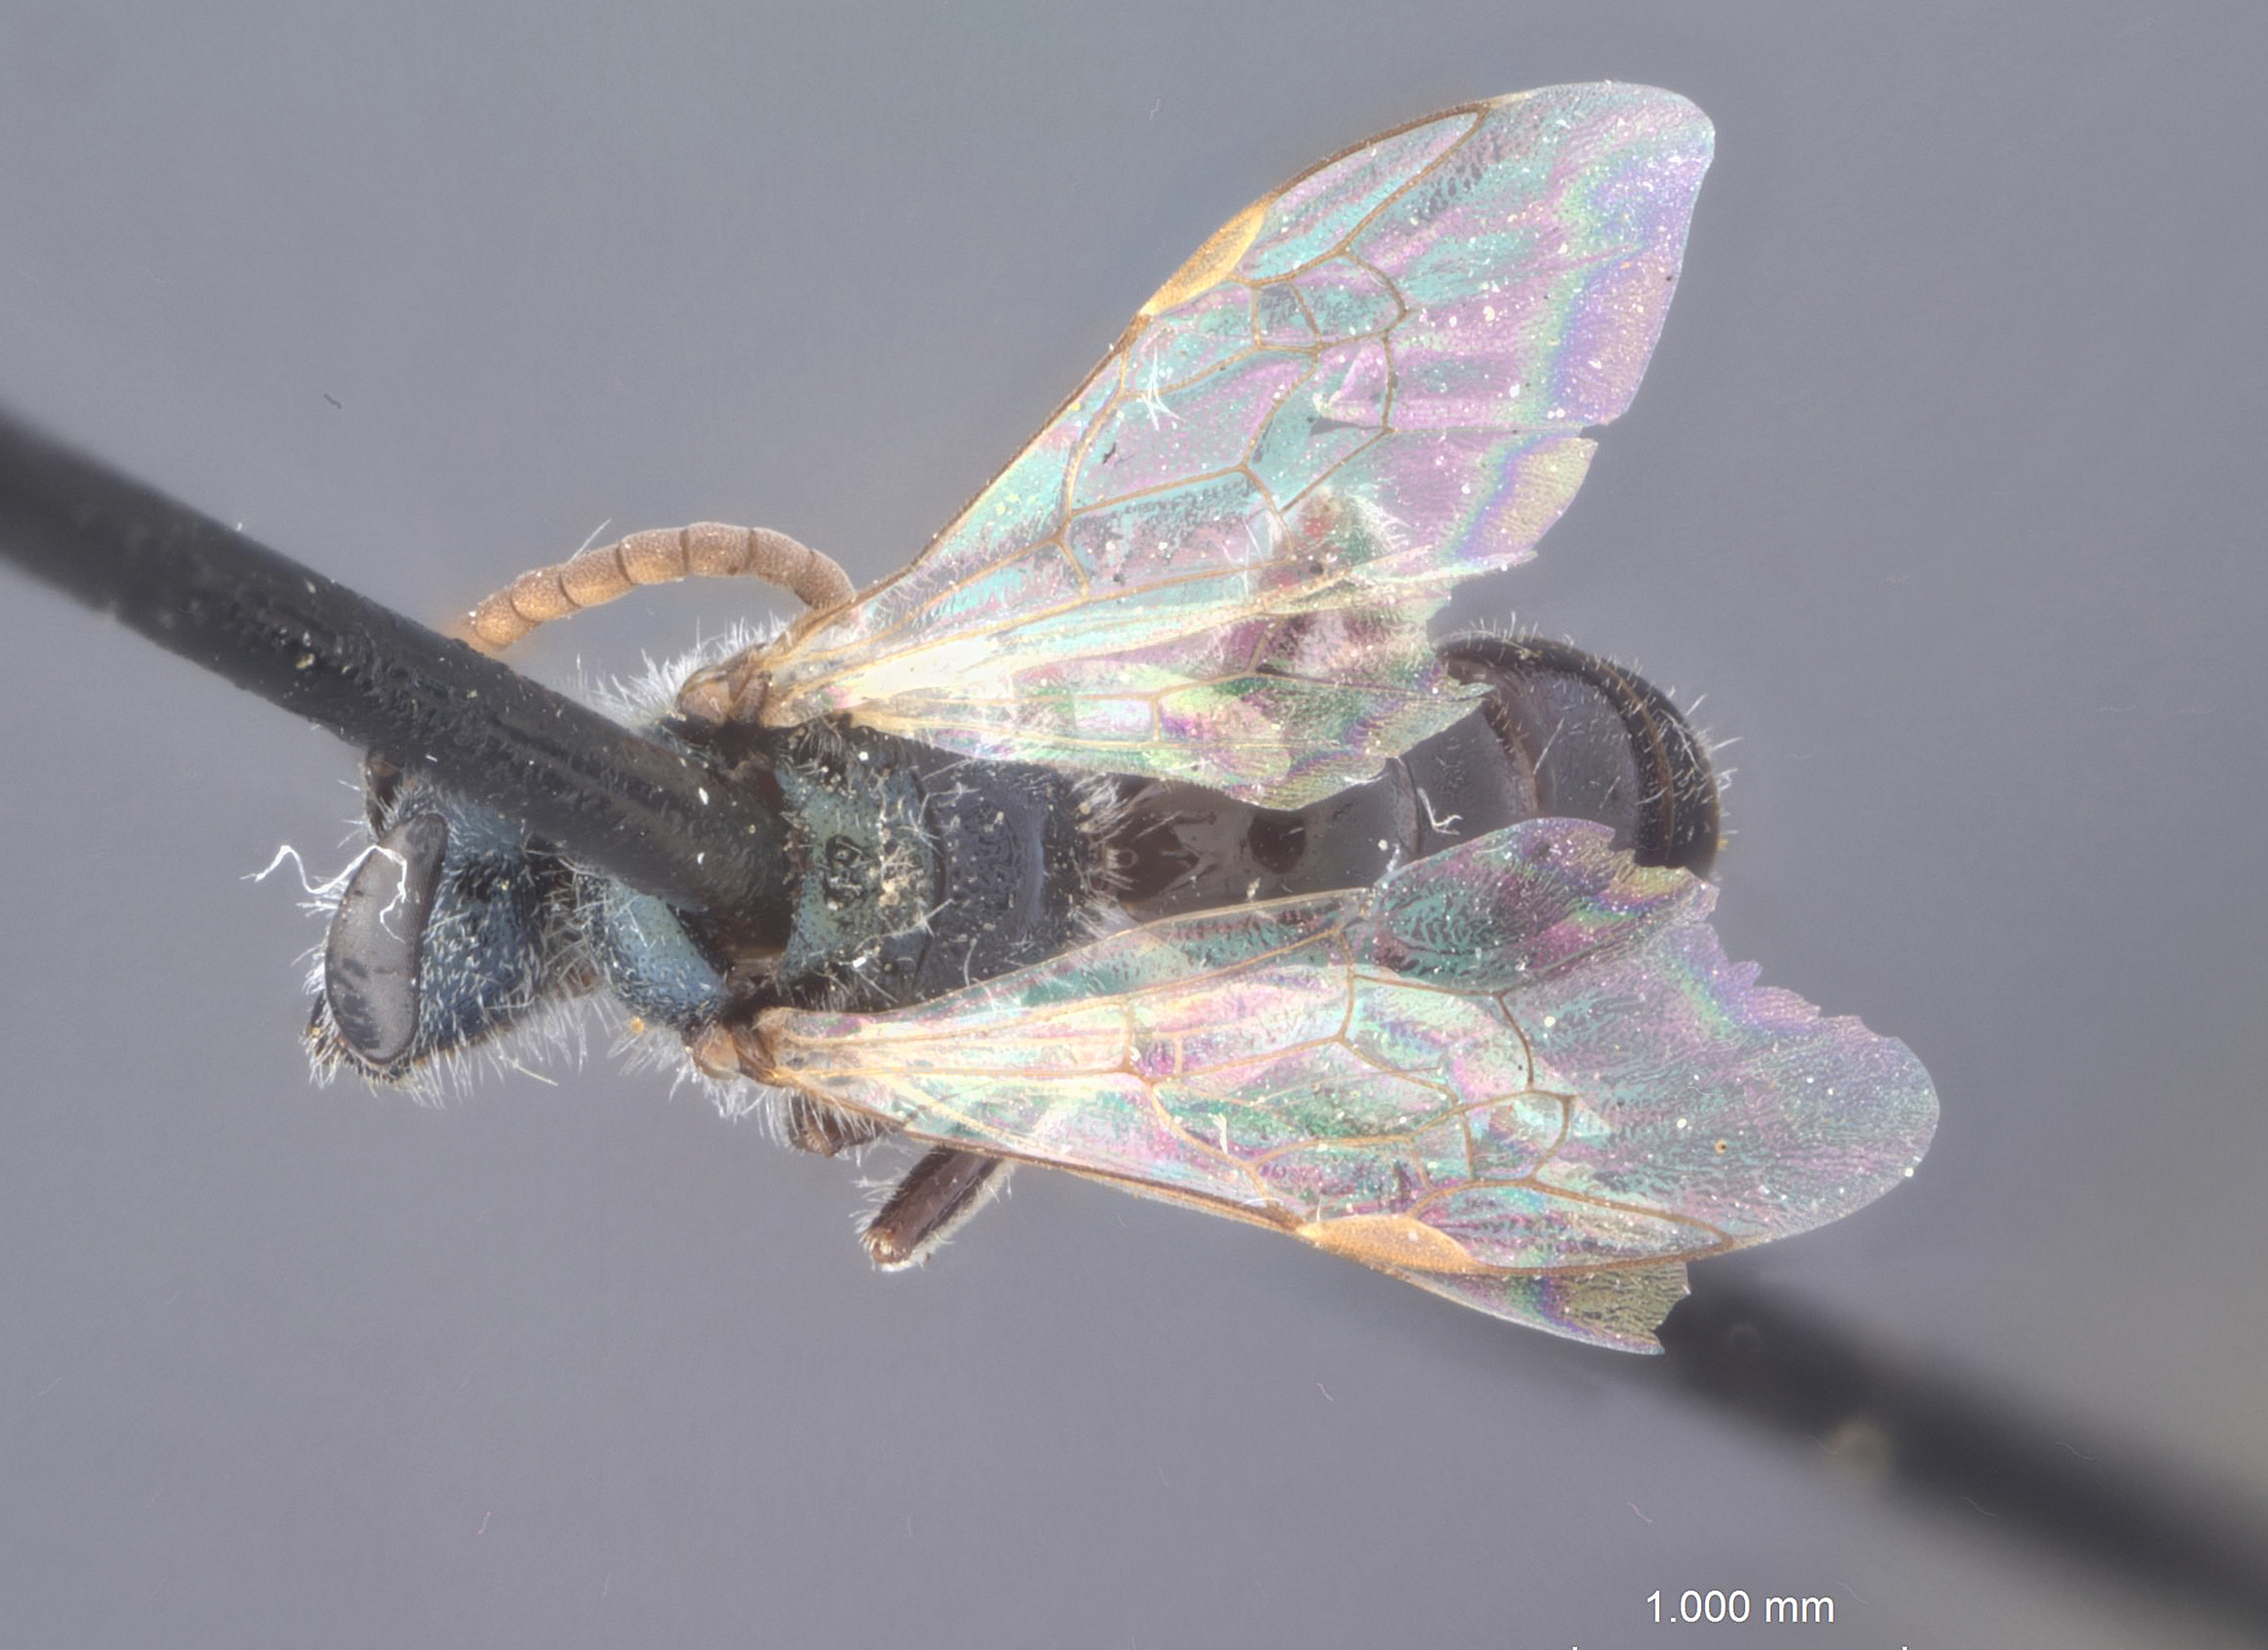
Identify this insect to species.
Halictus mactus
